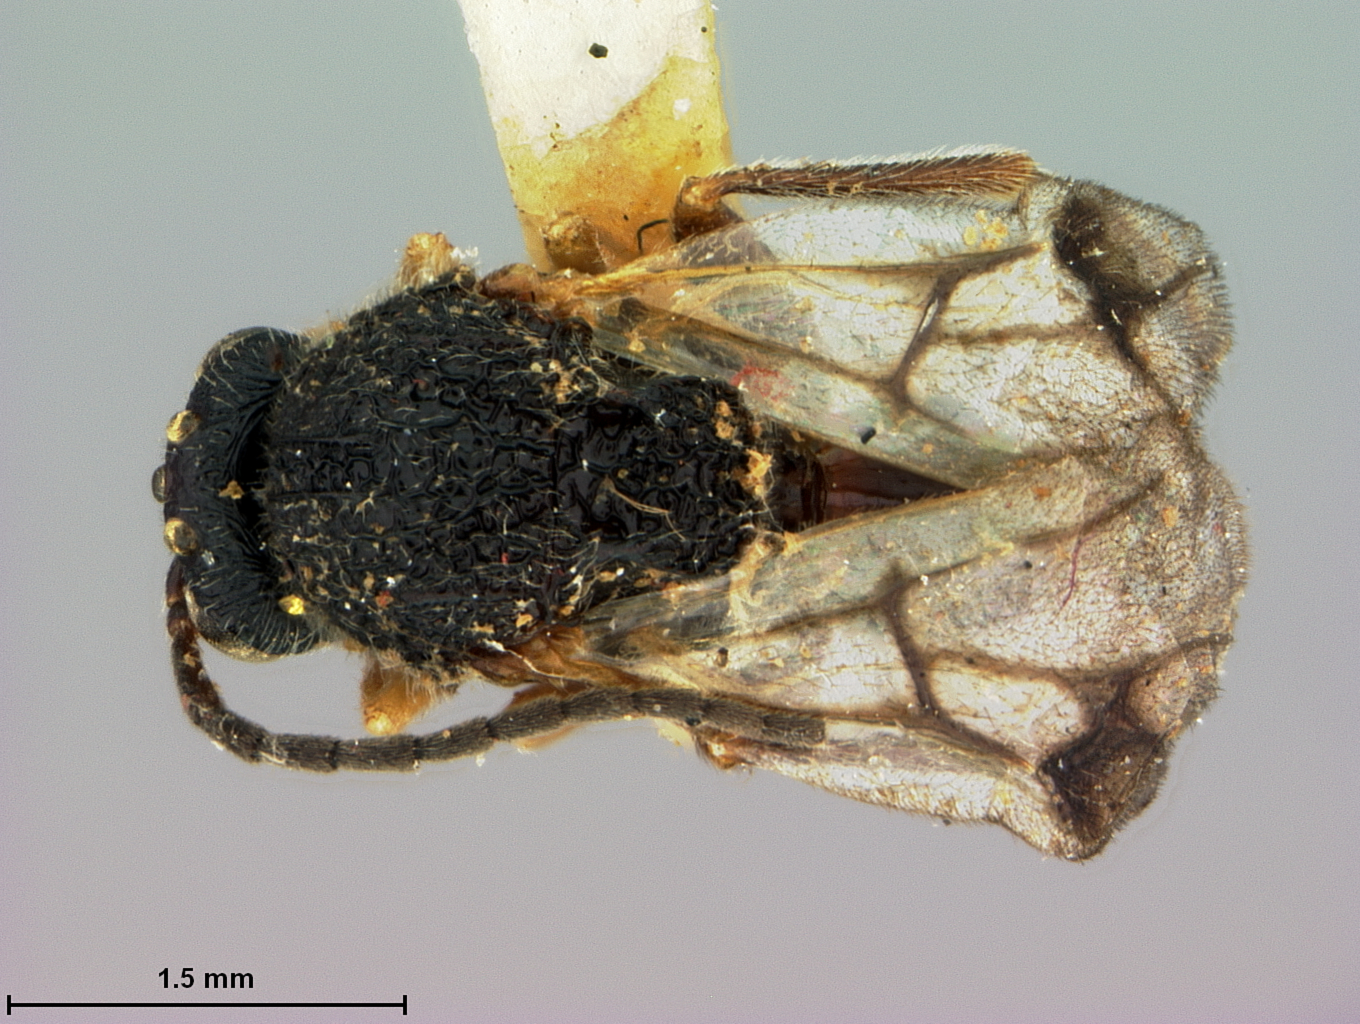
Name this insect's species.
Cynips quercus
